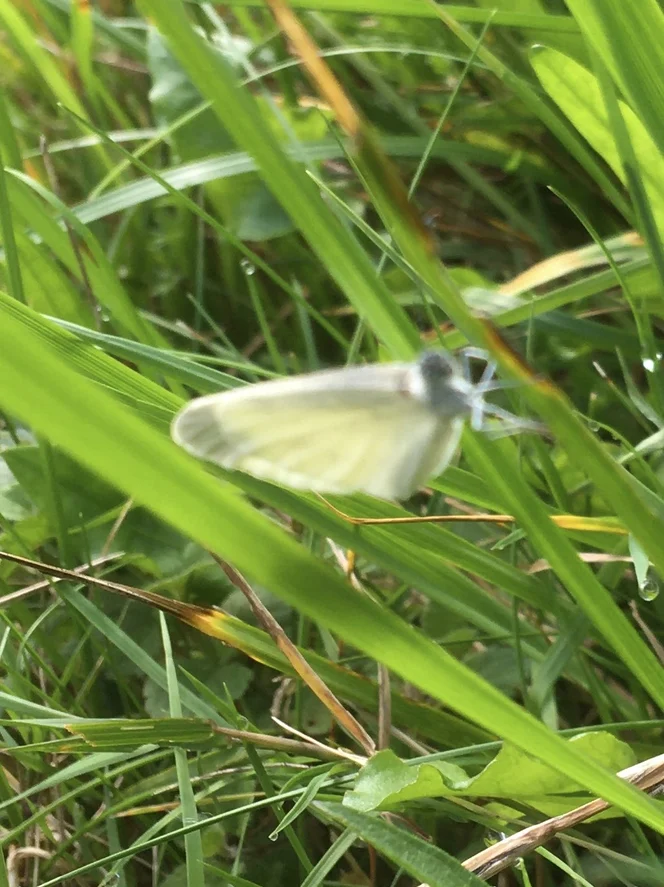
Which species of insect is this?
Leptidea sinapis/juvernica
